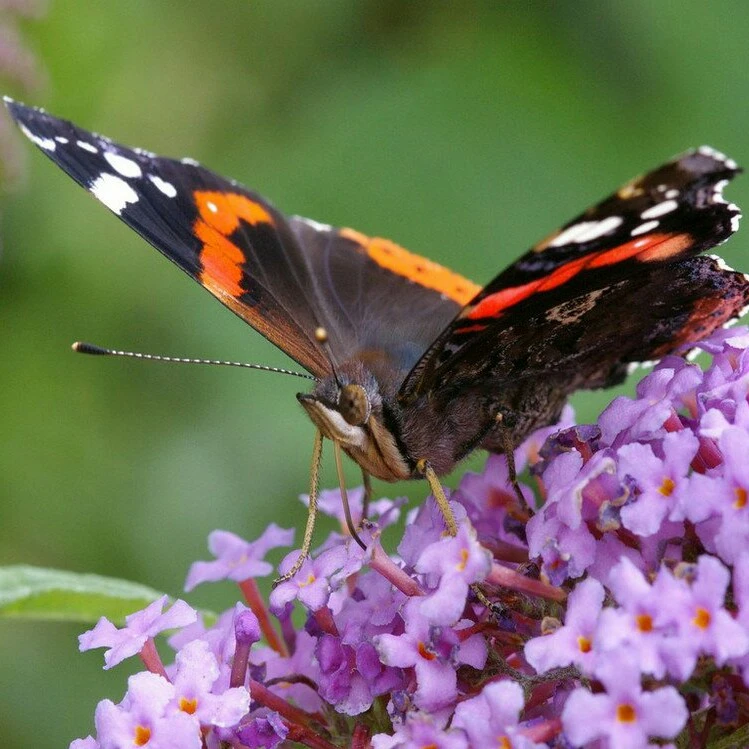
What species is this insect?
Vanessa atalanta
